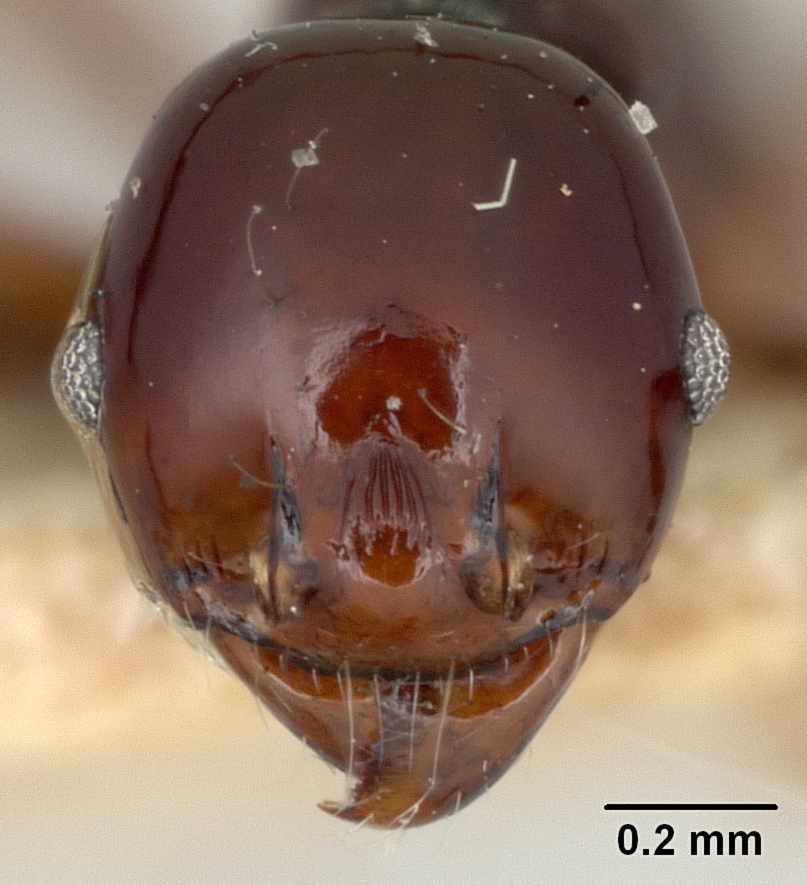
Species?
Pheidole hecate
